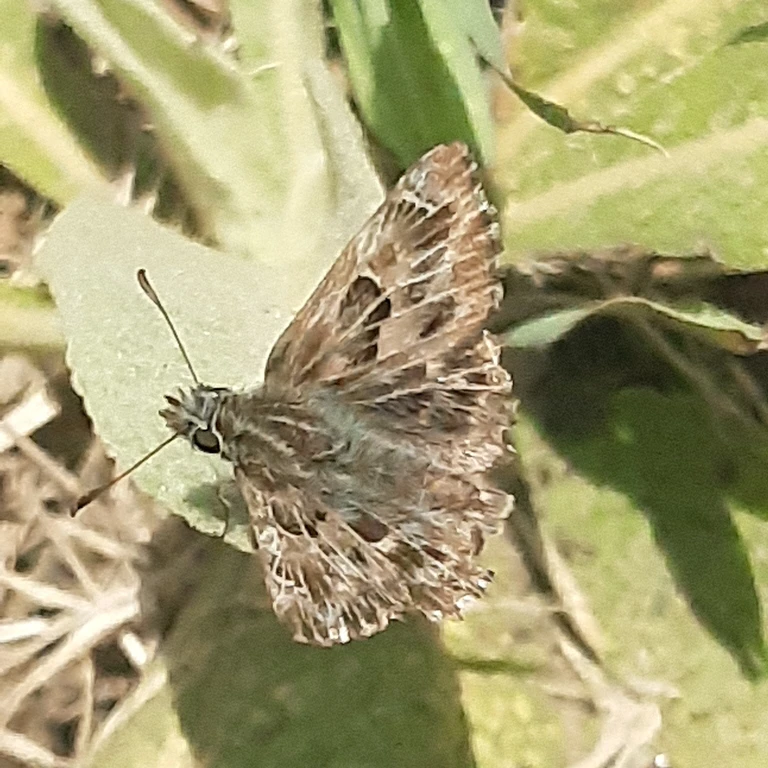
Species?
Carcharodus alceae
